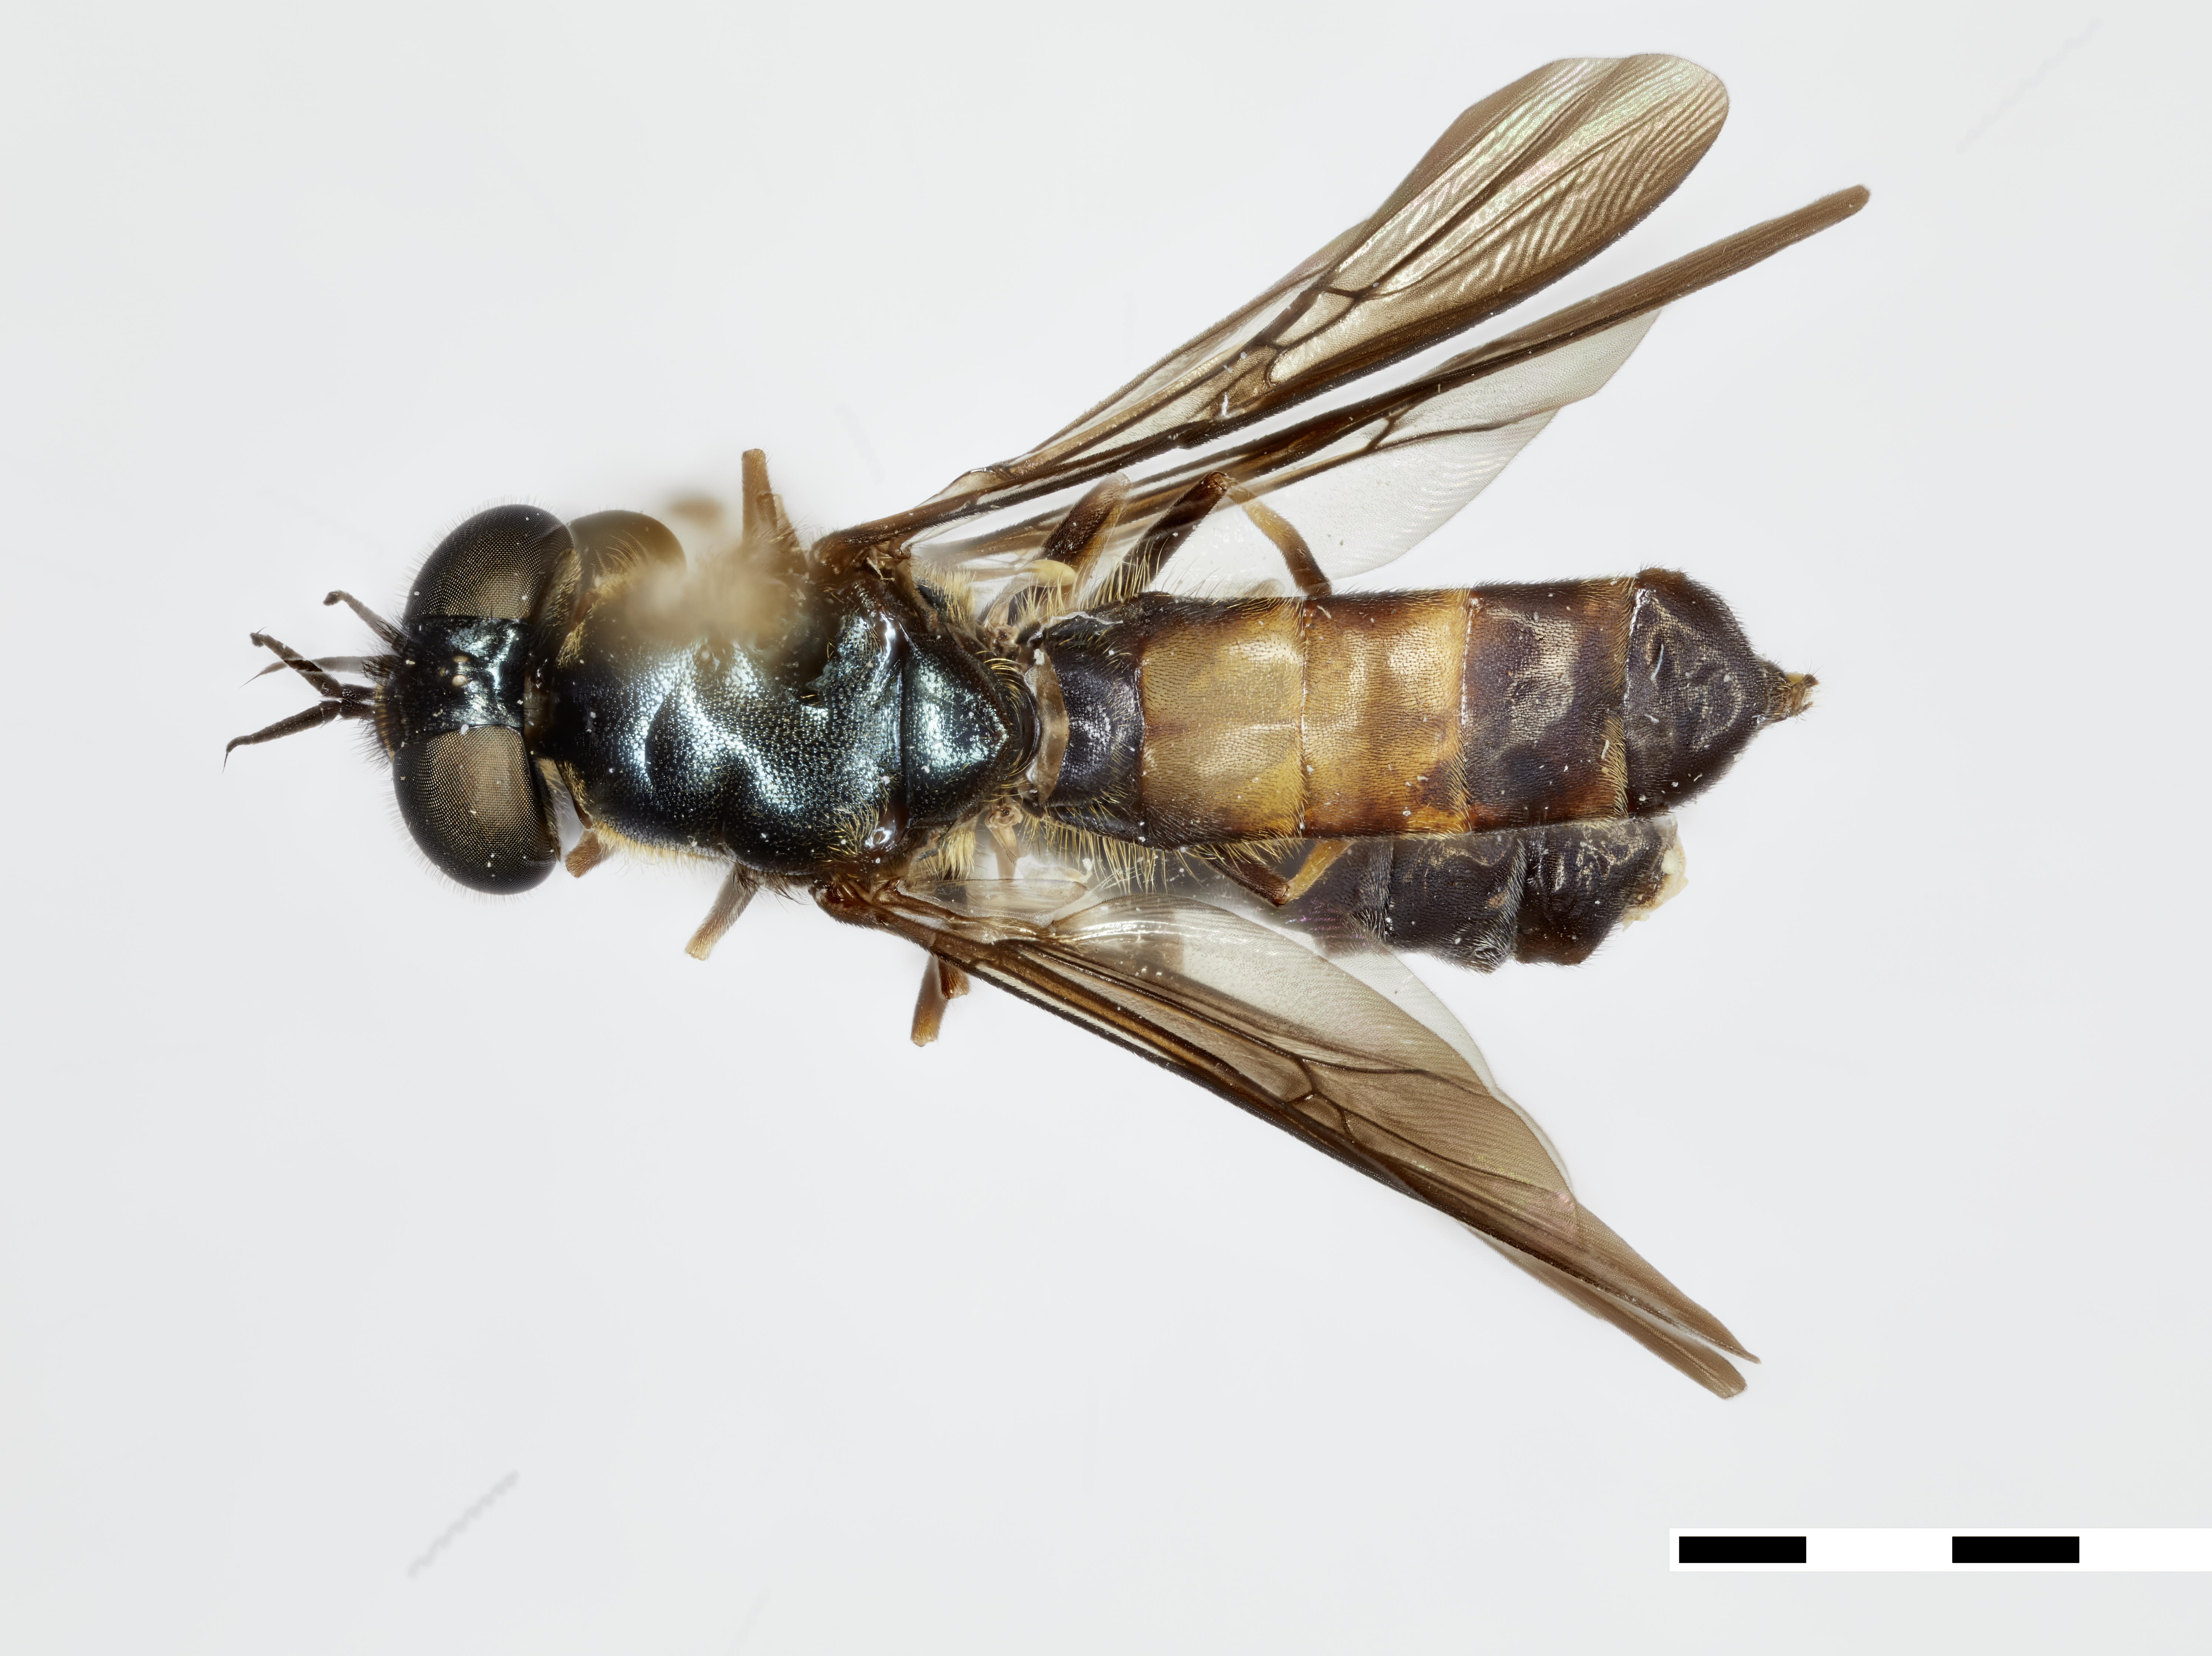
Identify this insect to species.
Pelagomyia illucens
